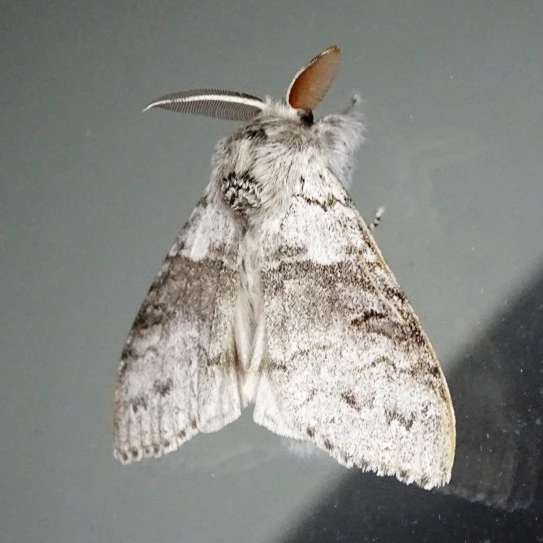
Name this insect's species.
Calliteara pudibunda
